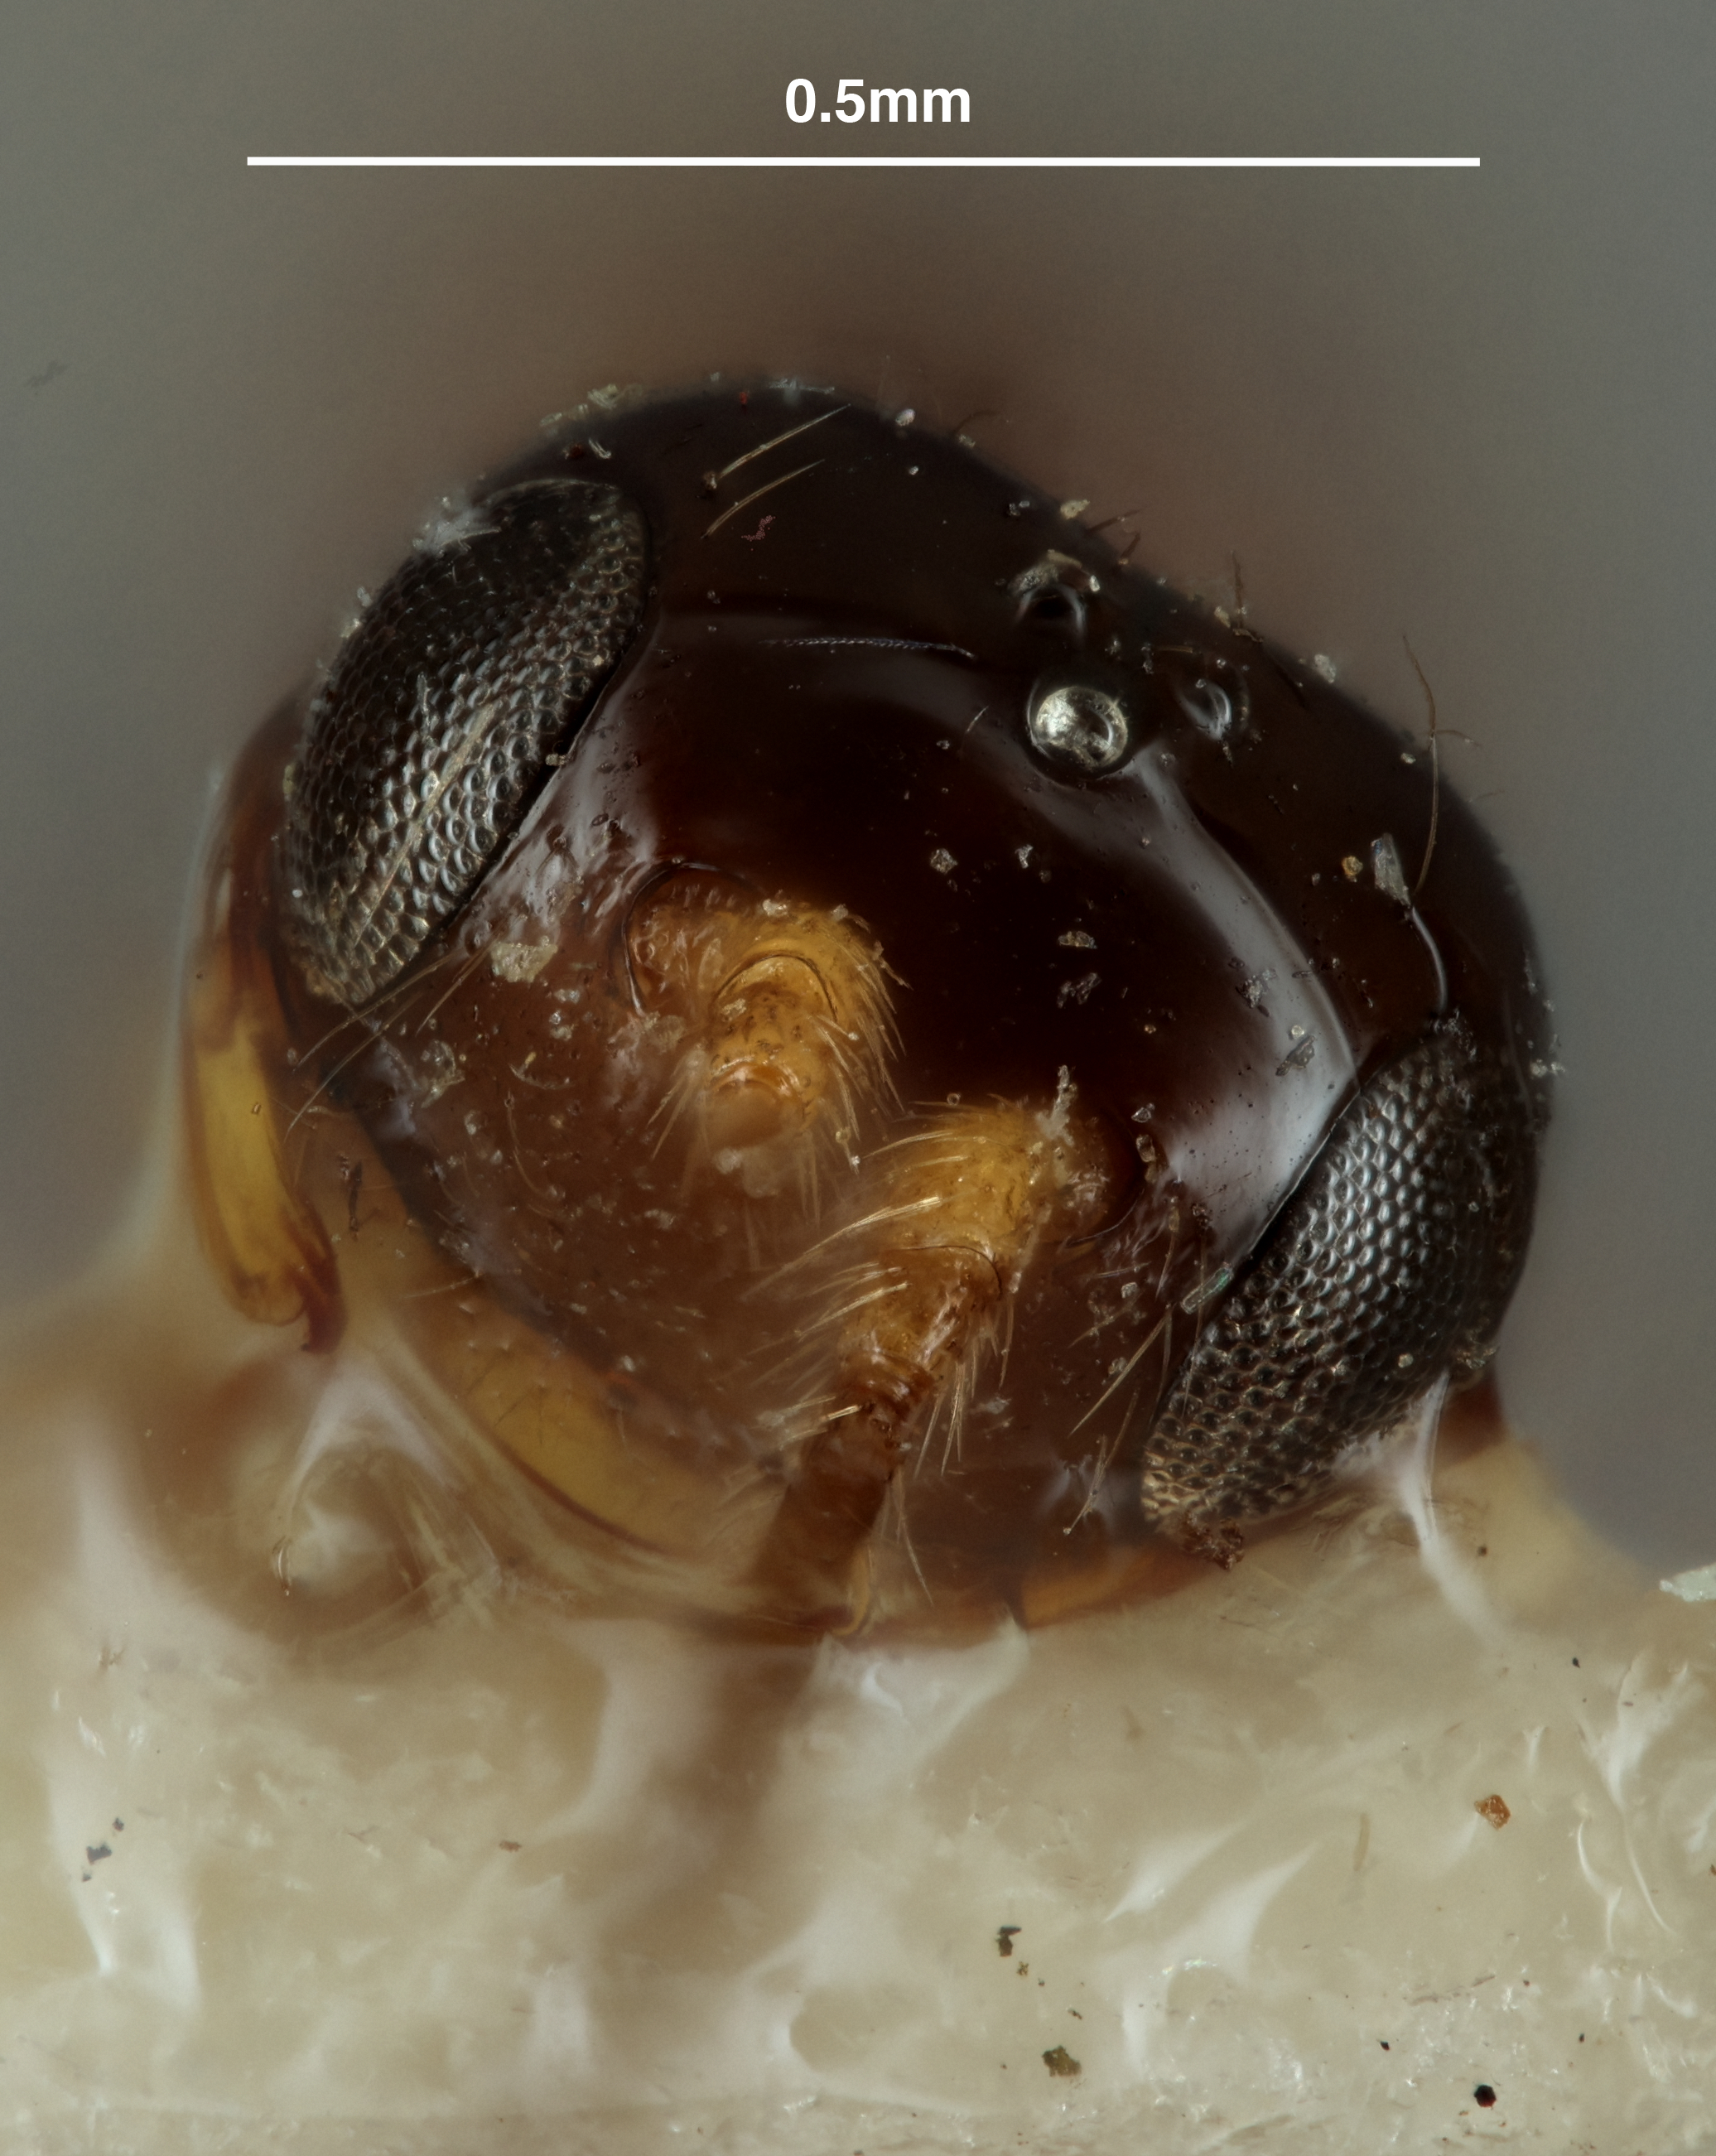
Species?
Aspilota clayensis
